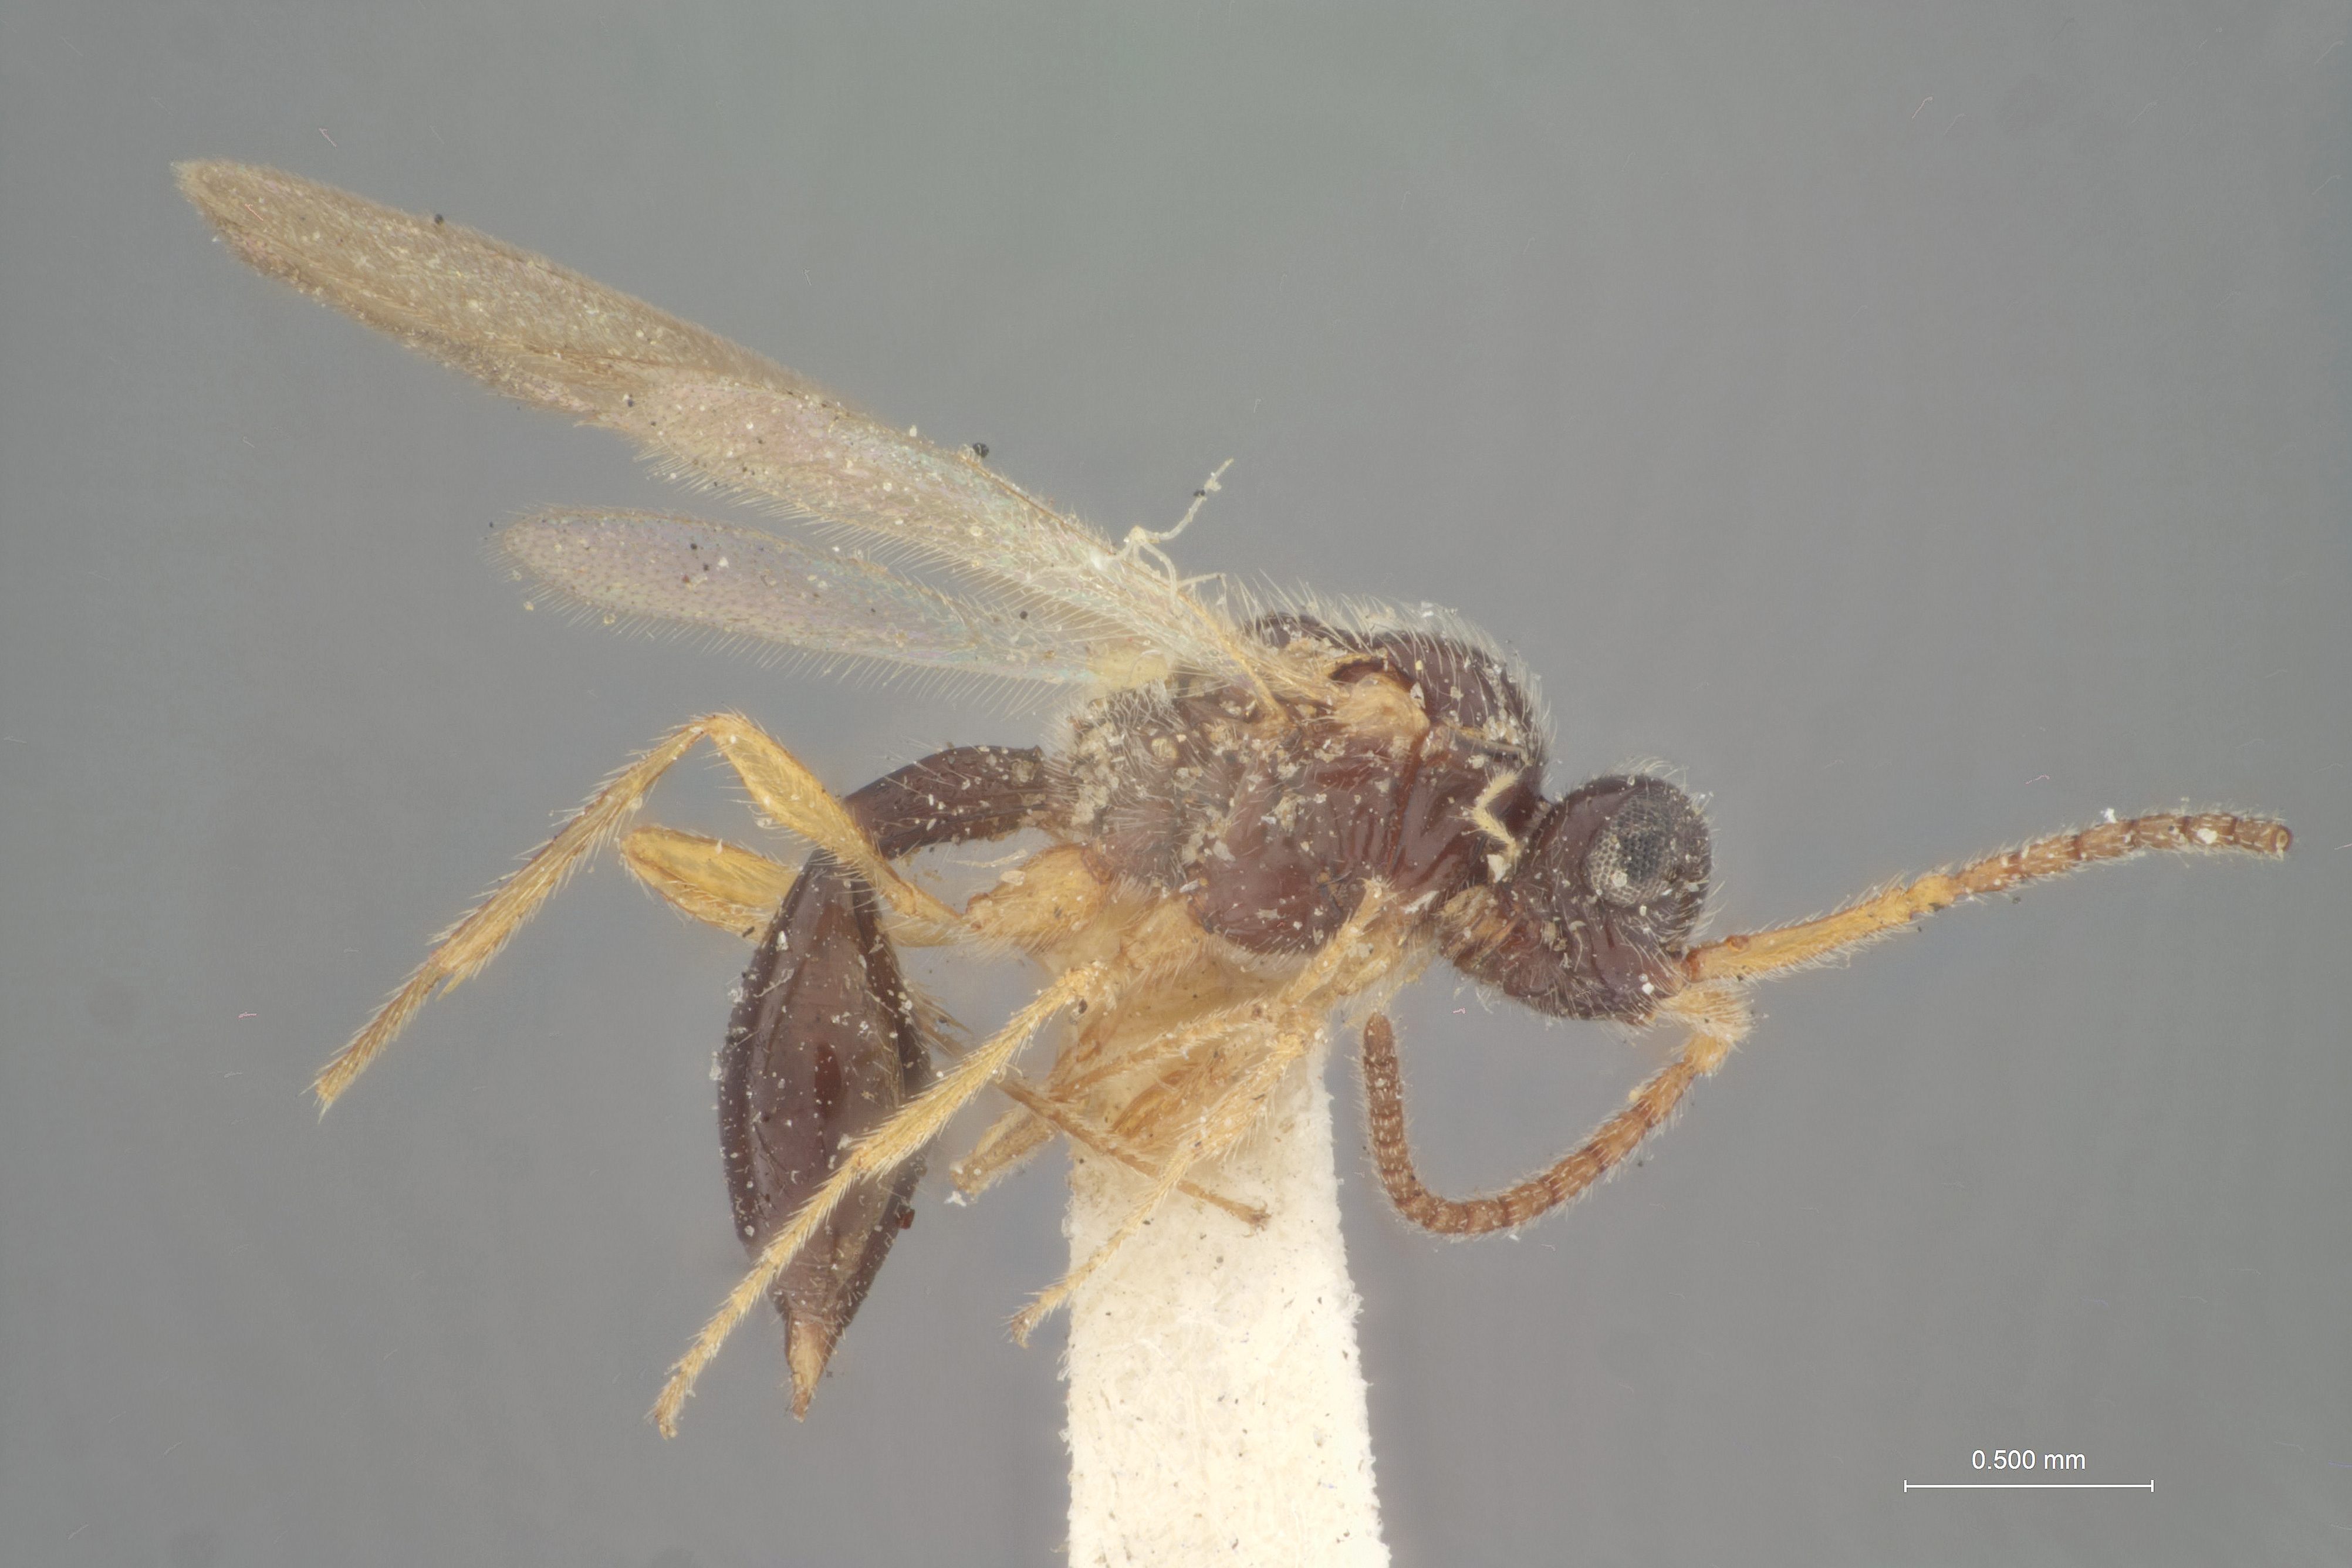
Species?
Cinetus similis
